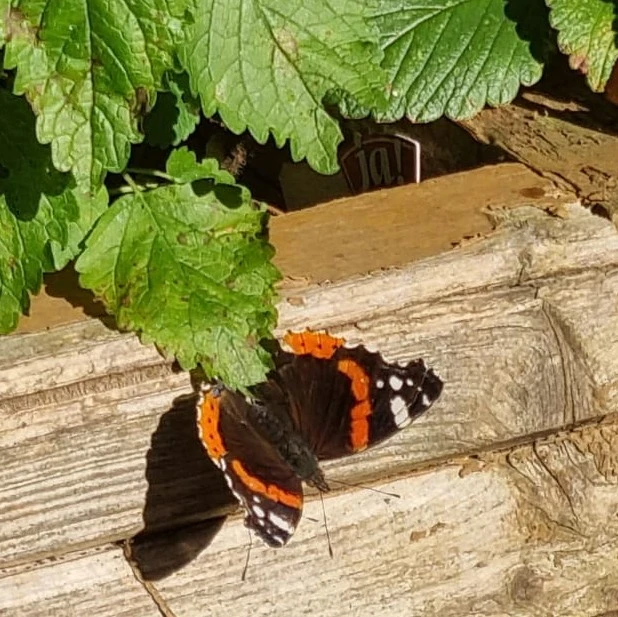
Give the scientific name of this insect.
Vanessa atalanta
